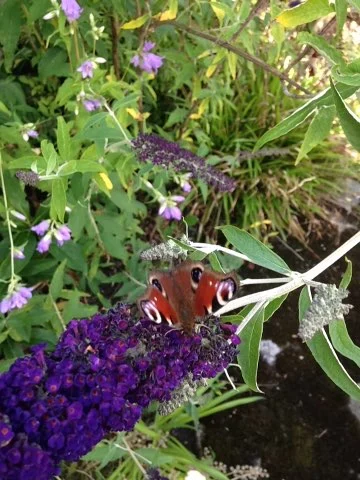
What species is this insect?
Aglais io
